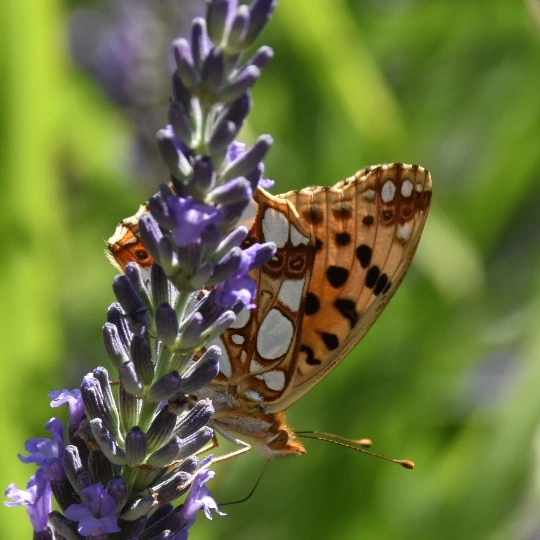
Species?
Issoria lathonia
